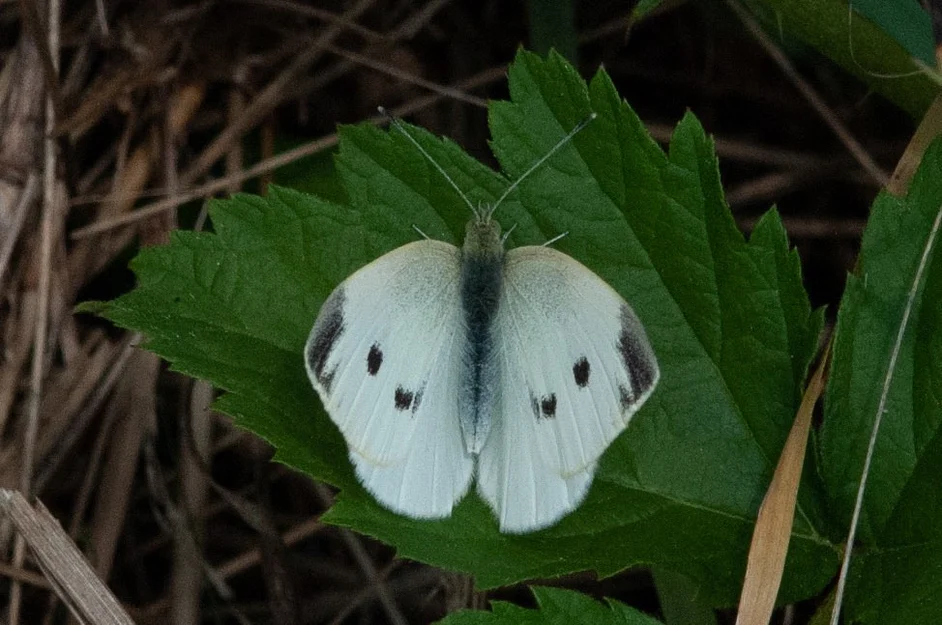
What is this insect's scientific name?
Pieris rapae
